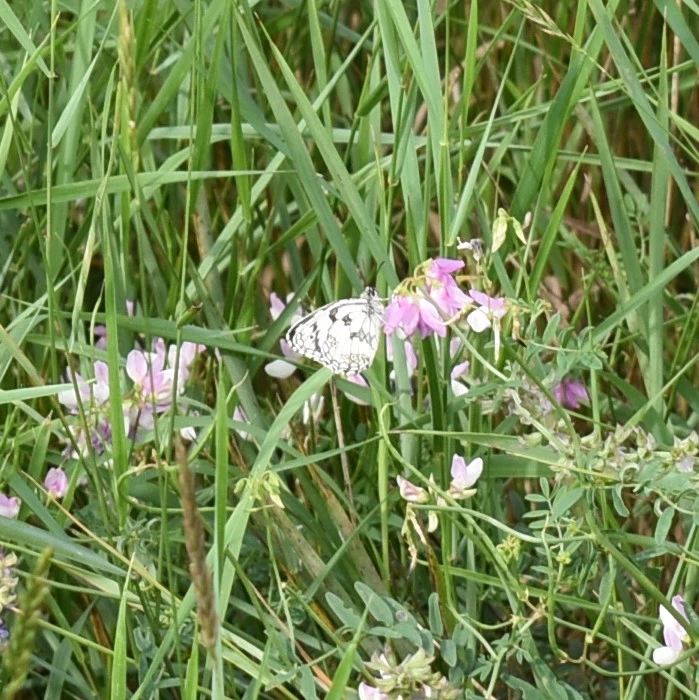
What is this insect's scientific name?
Melanargia galathea
